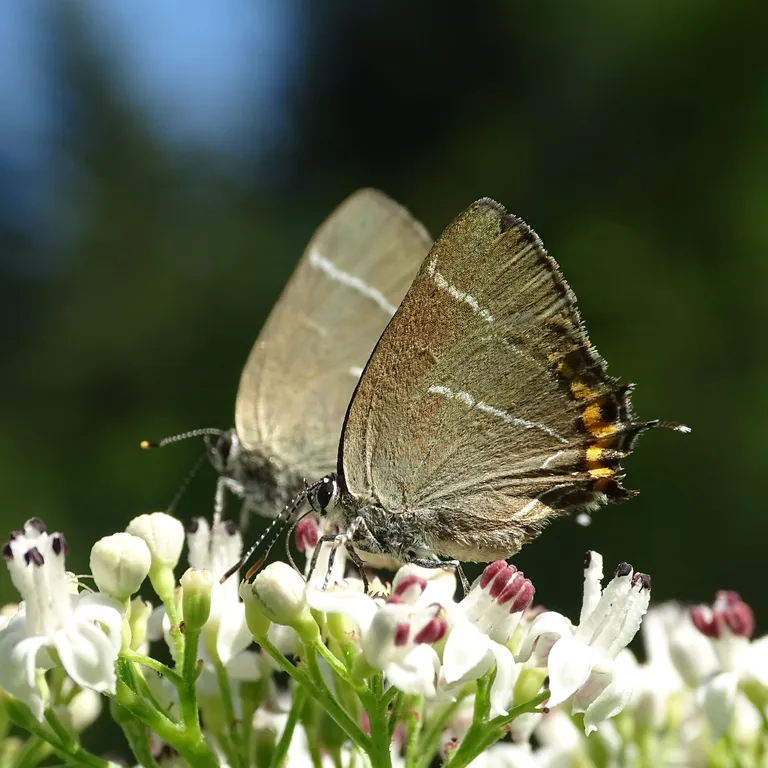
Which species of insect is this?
Satyrium w-album
